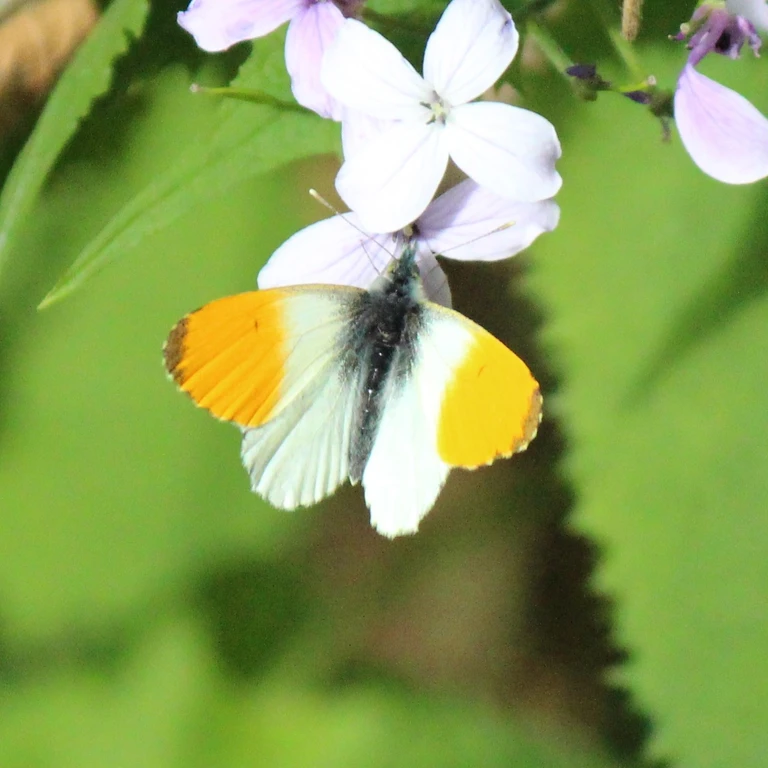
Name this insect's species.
Anthocharis cardamines
